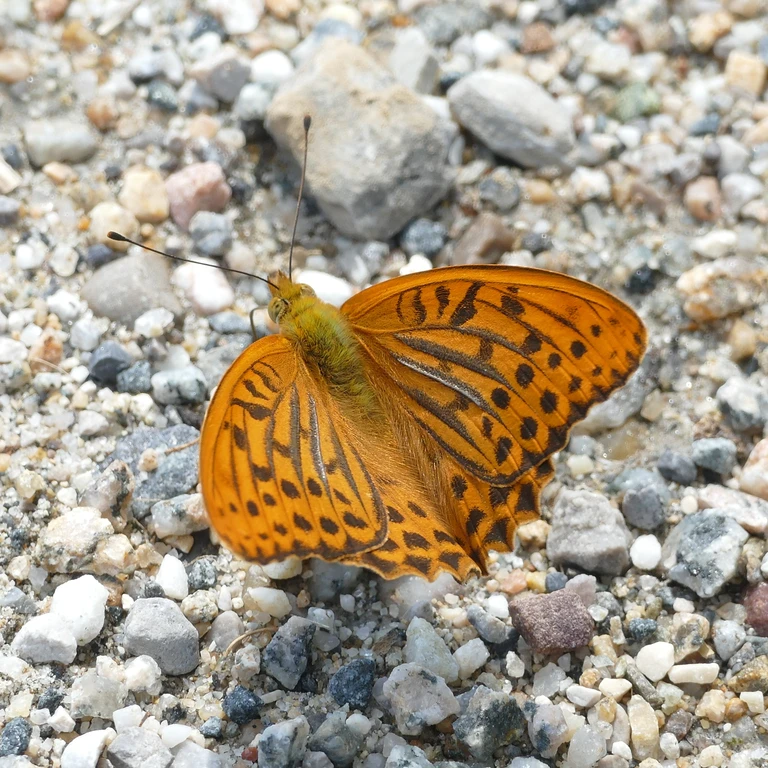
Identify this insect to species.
Argynnis paphia
